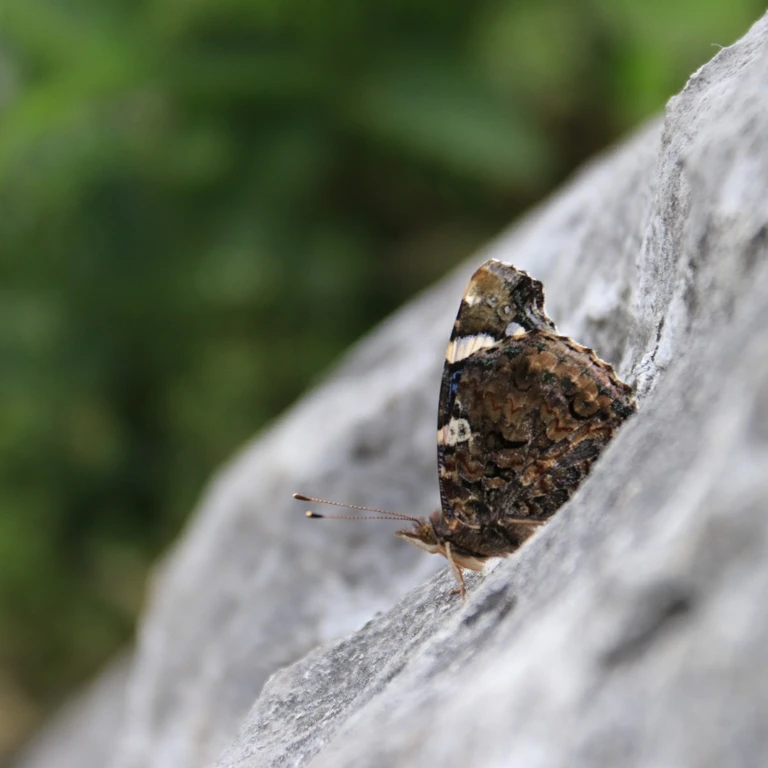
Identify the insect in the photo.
Vanessa atalanta
